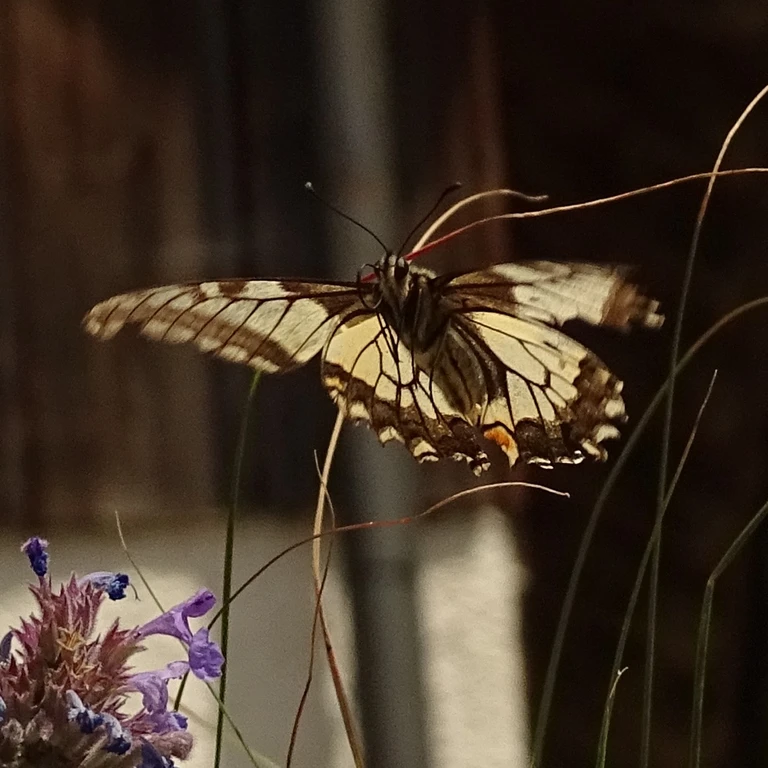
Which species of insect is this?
Papilio machaon
